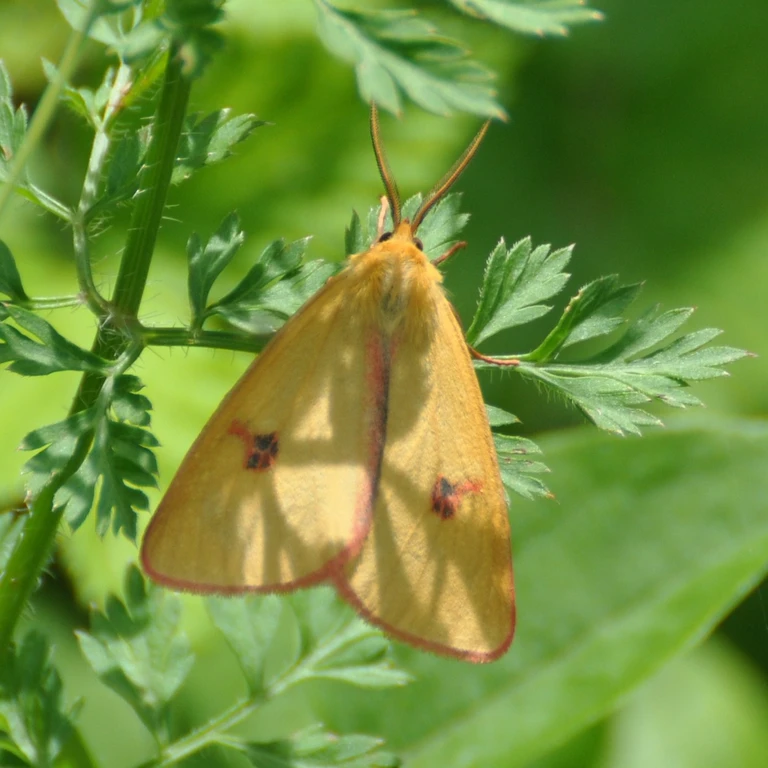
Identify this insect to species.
Diacrisia sannio
